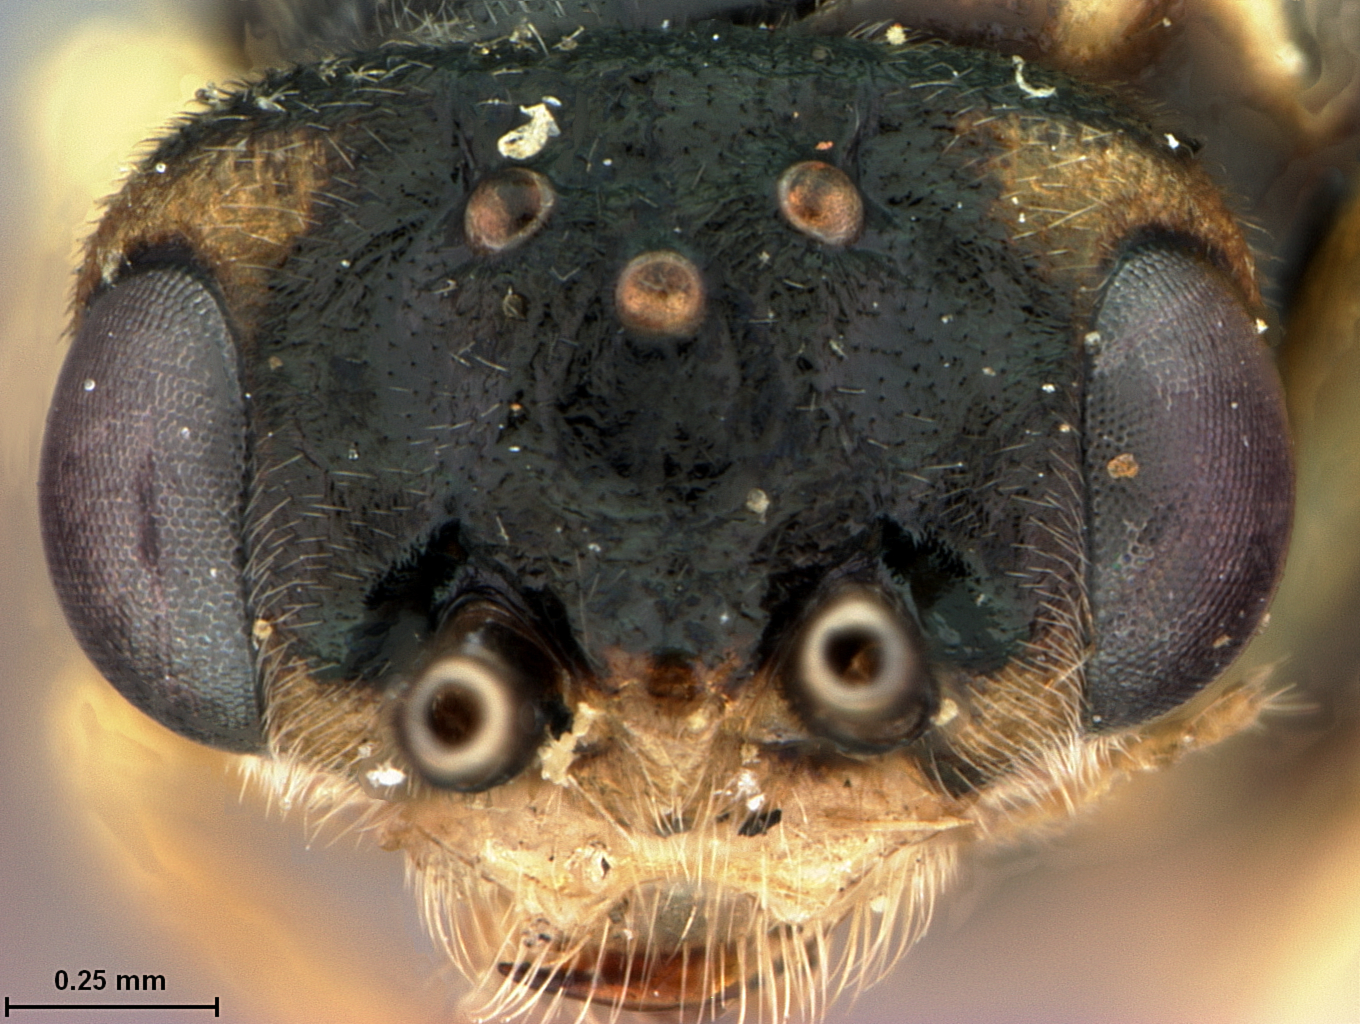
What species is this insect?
Pontania leavitti
